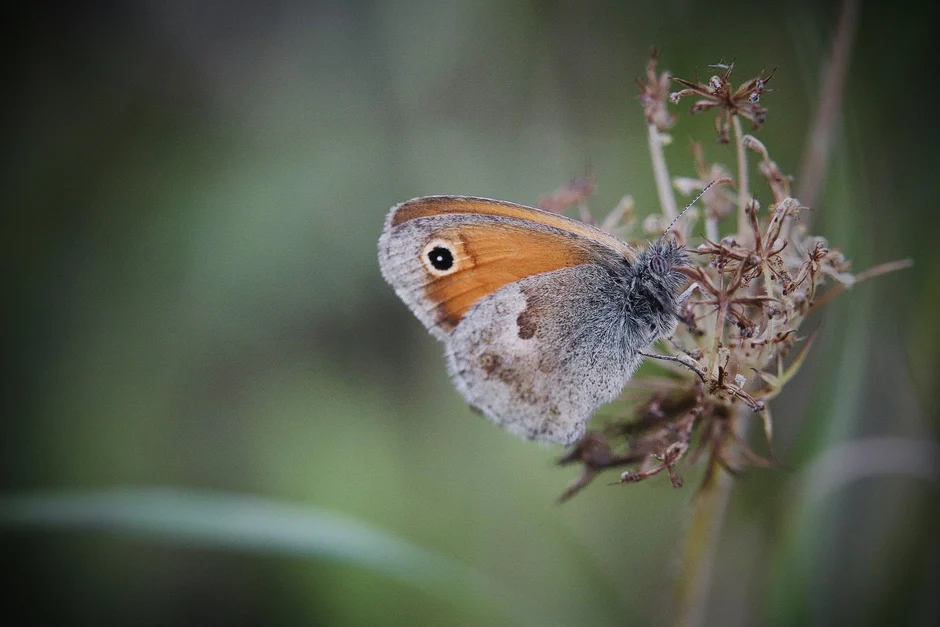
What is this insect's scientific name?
Coenonympha pamphilus
